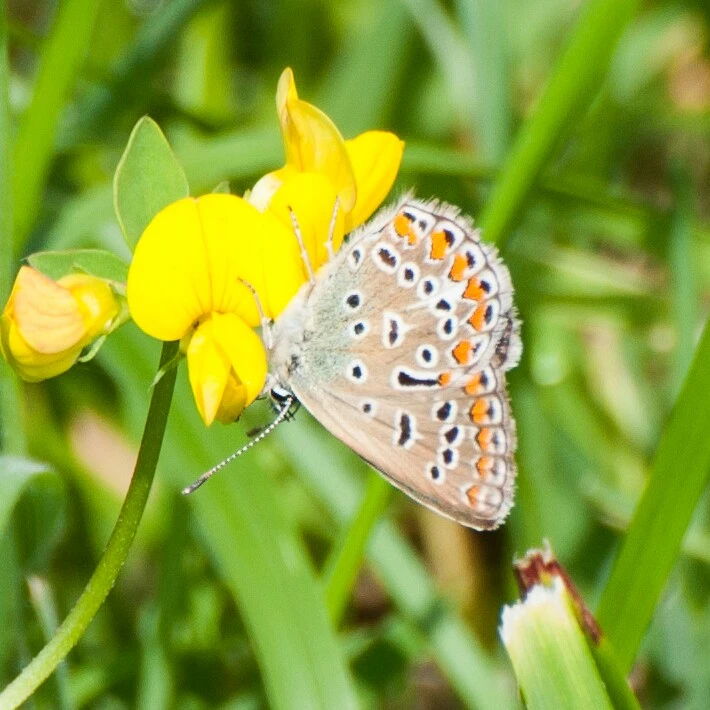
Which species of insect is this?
Polyommatus icarus
